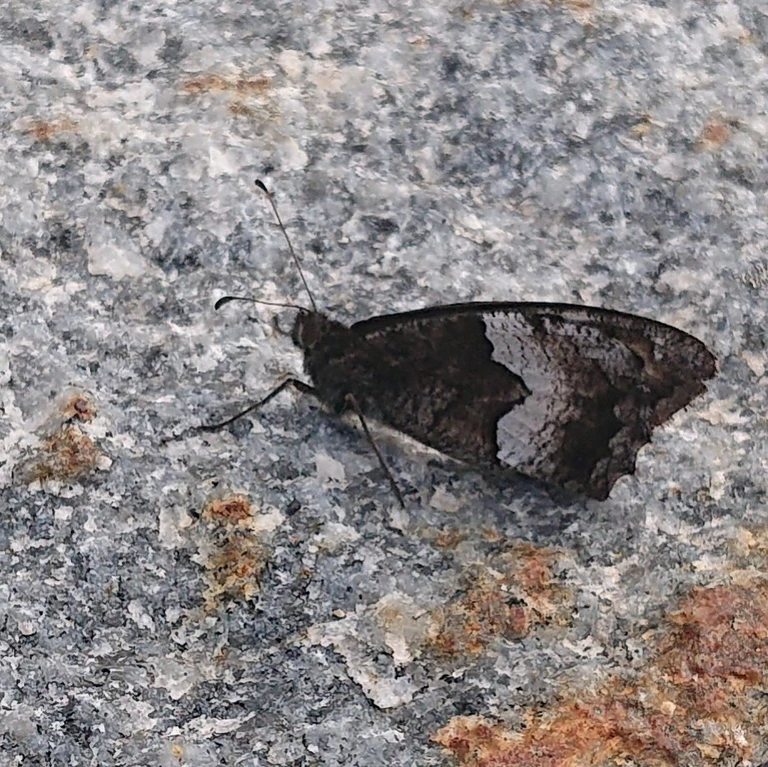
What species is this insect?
Hipparchia alcyone
